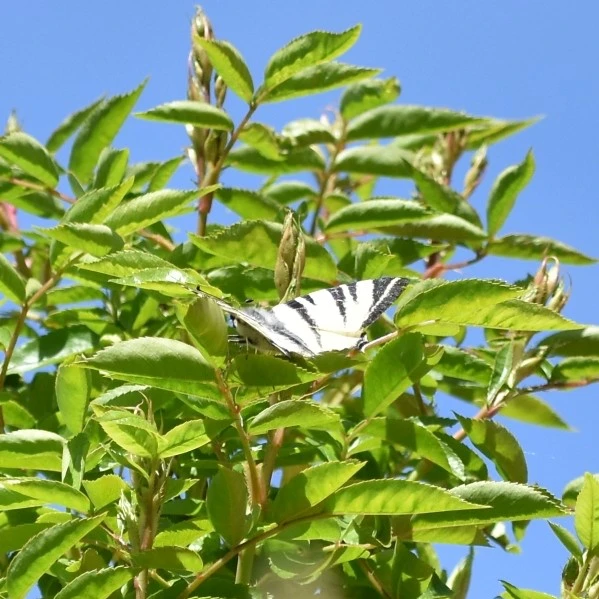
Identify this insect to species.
Iphiclides podalirius
